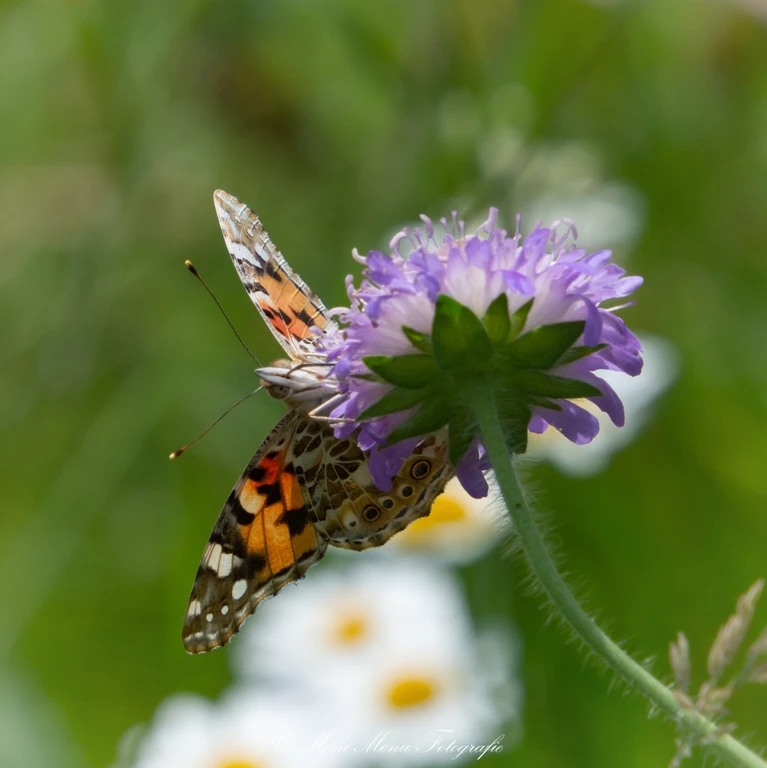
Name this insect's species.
Vanessa cardui
